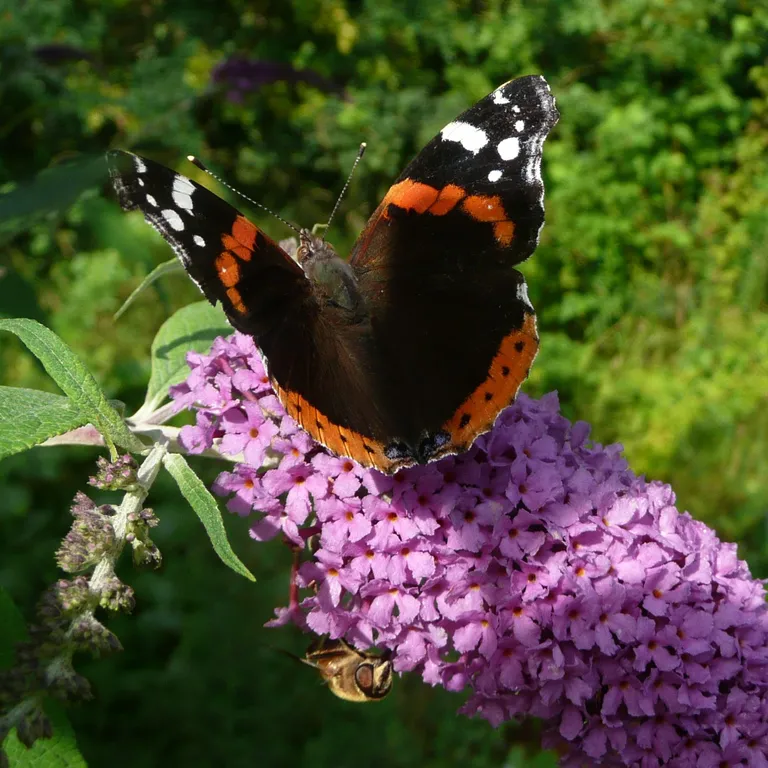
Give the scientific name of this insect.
Vanessa atalanta
